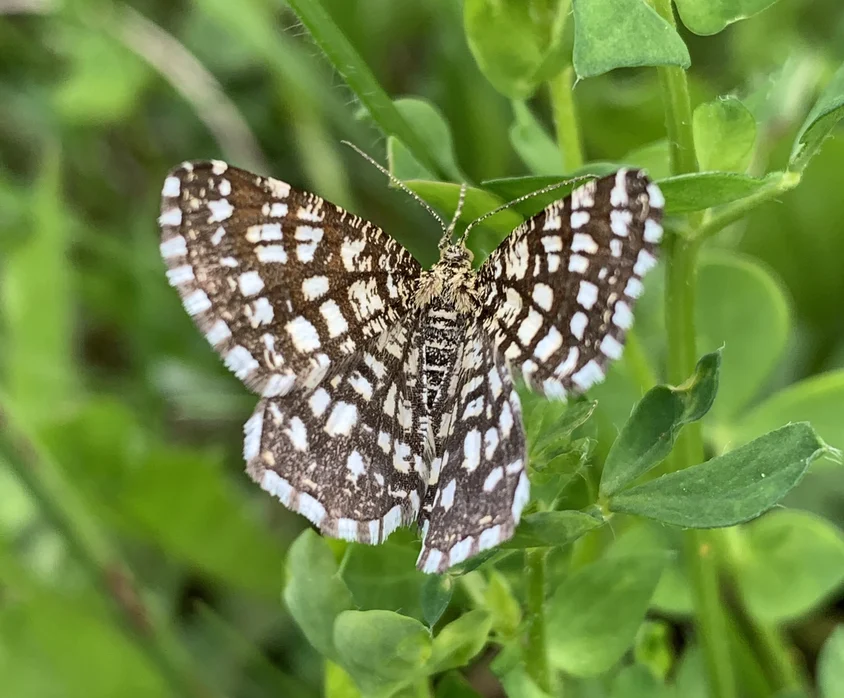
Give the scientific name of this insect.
Chiasmia clathrata
